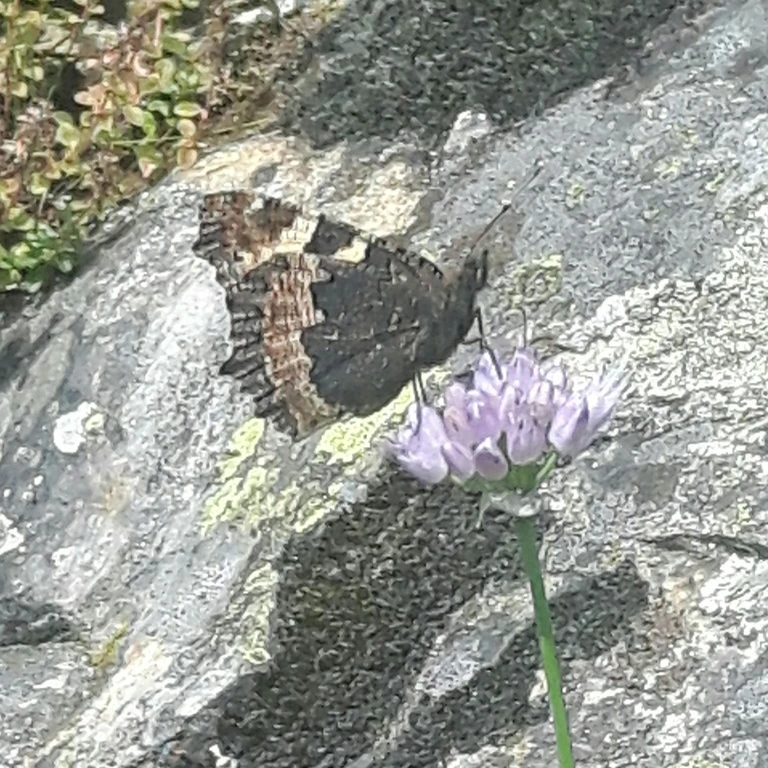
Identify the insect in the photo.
Aglais urticae
